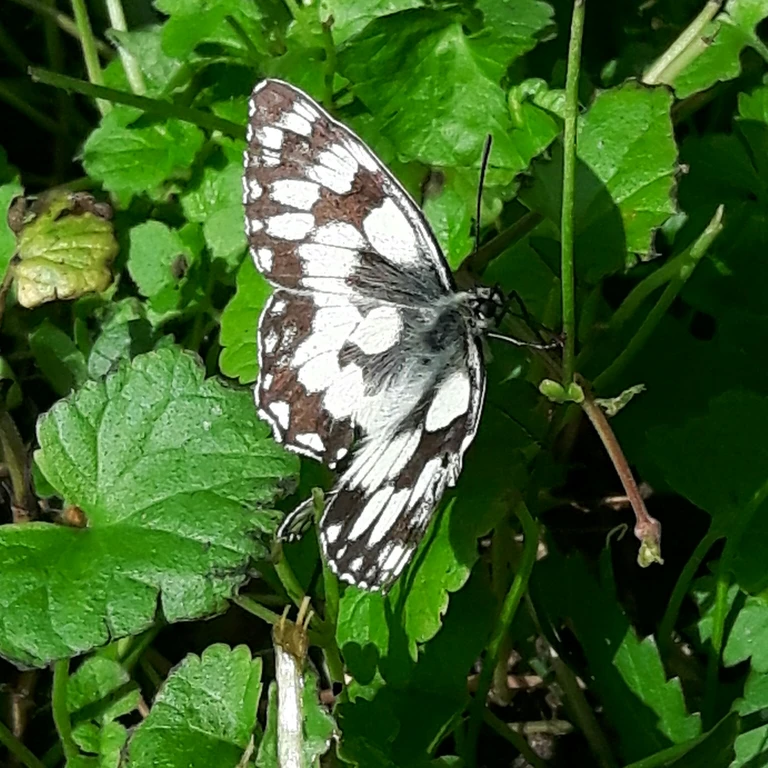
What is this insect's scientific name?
Melanargia galathea
